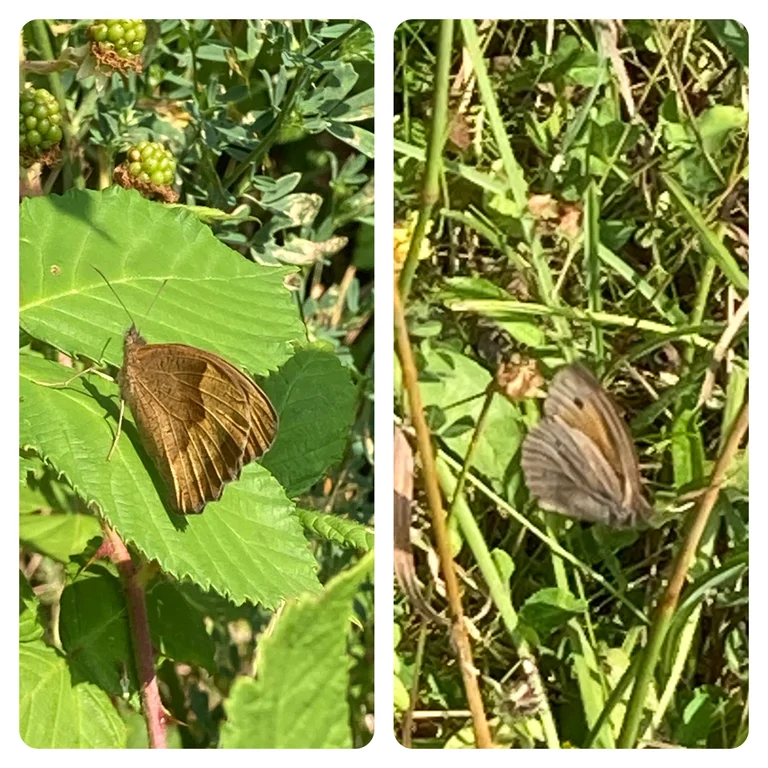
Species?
Maniola jurtina
